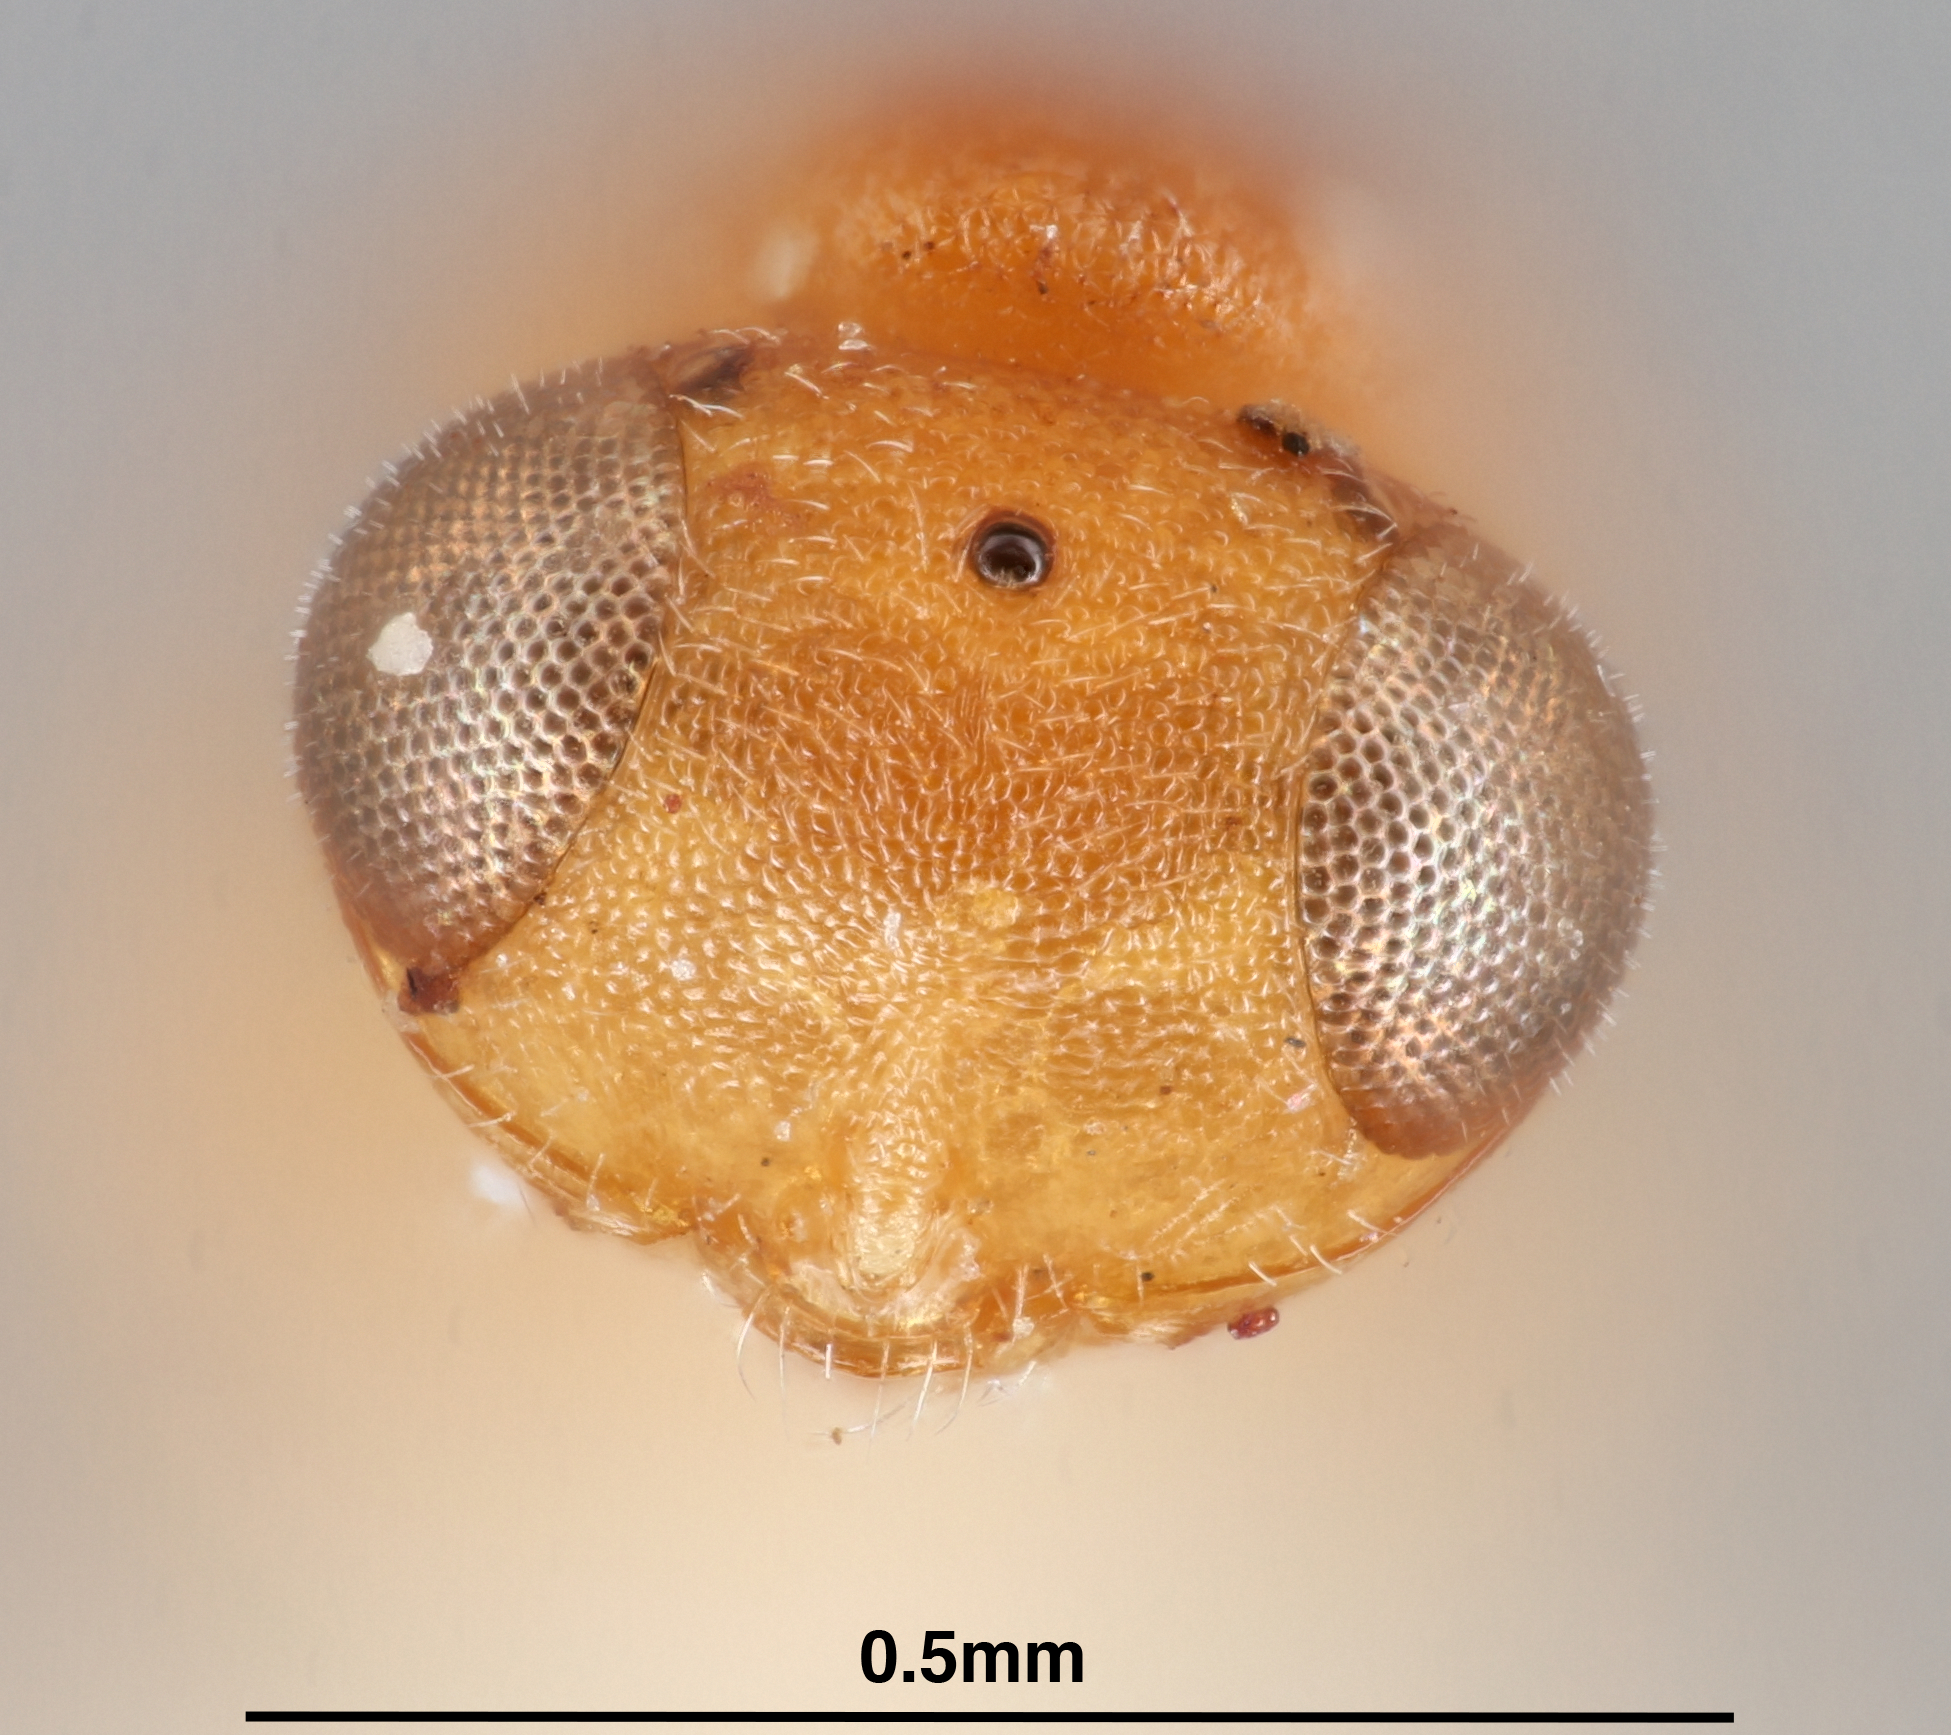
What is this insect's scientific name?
Idris dubarensis
